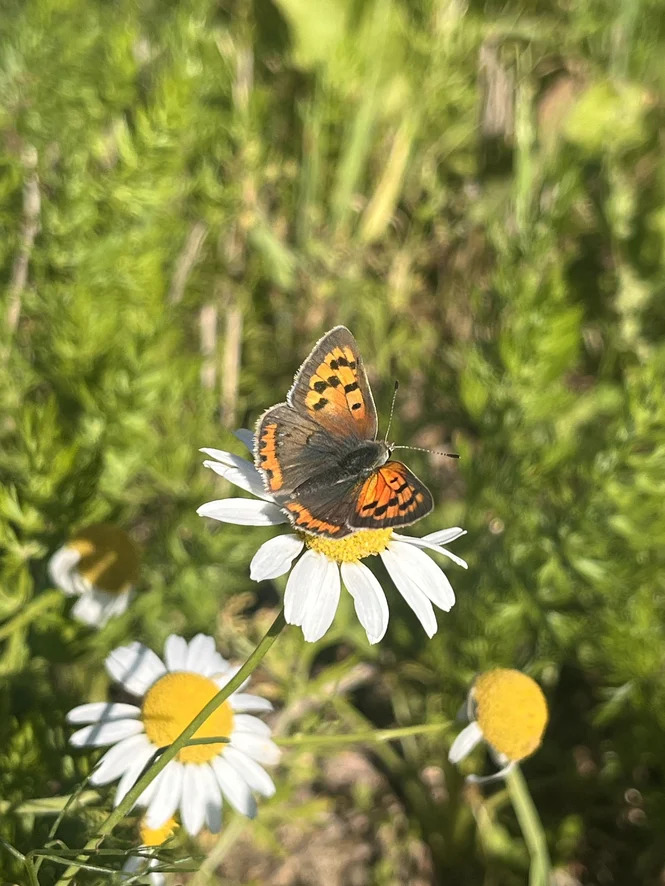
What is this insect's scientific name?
Lycaena phlaeas
